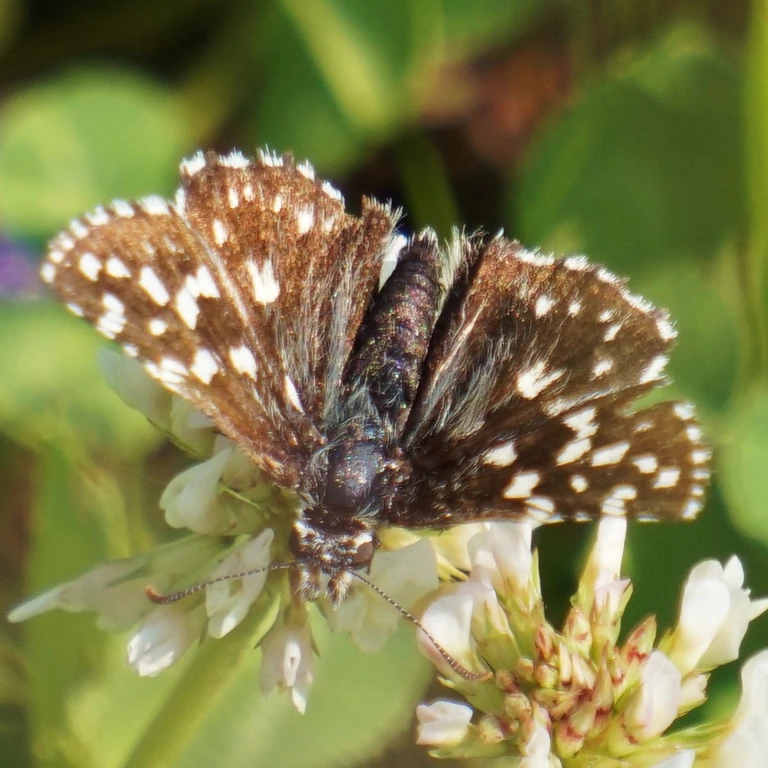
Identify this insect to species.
Pyrgus malvae
